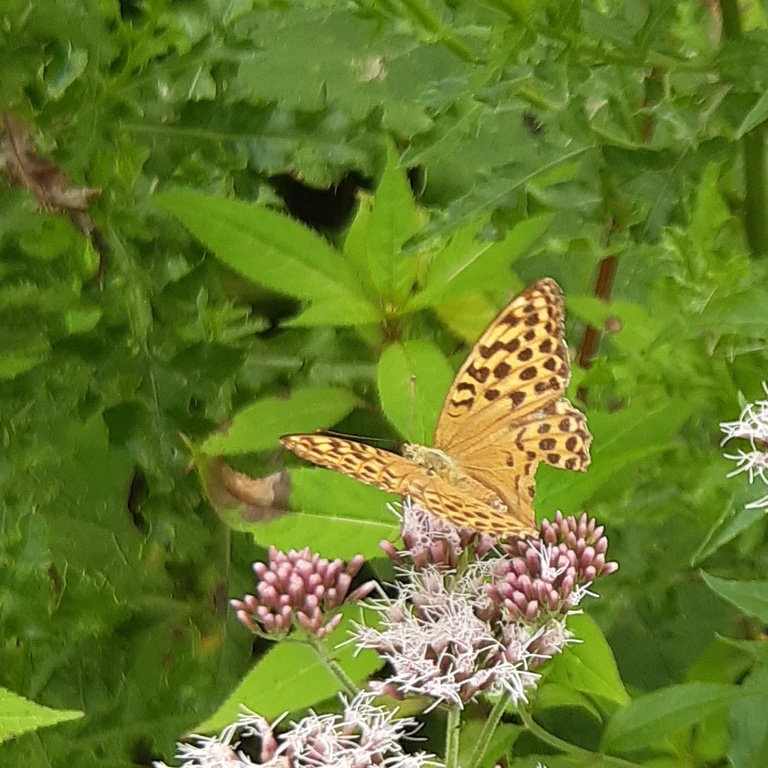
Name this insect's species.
Argynnis paphia
